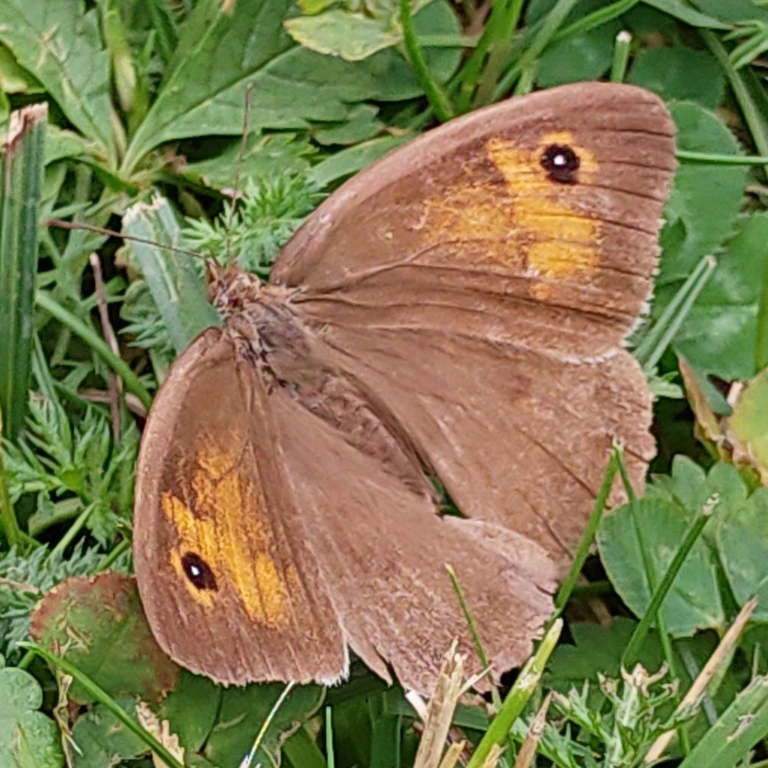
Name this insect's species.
Maniola jurtina
